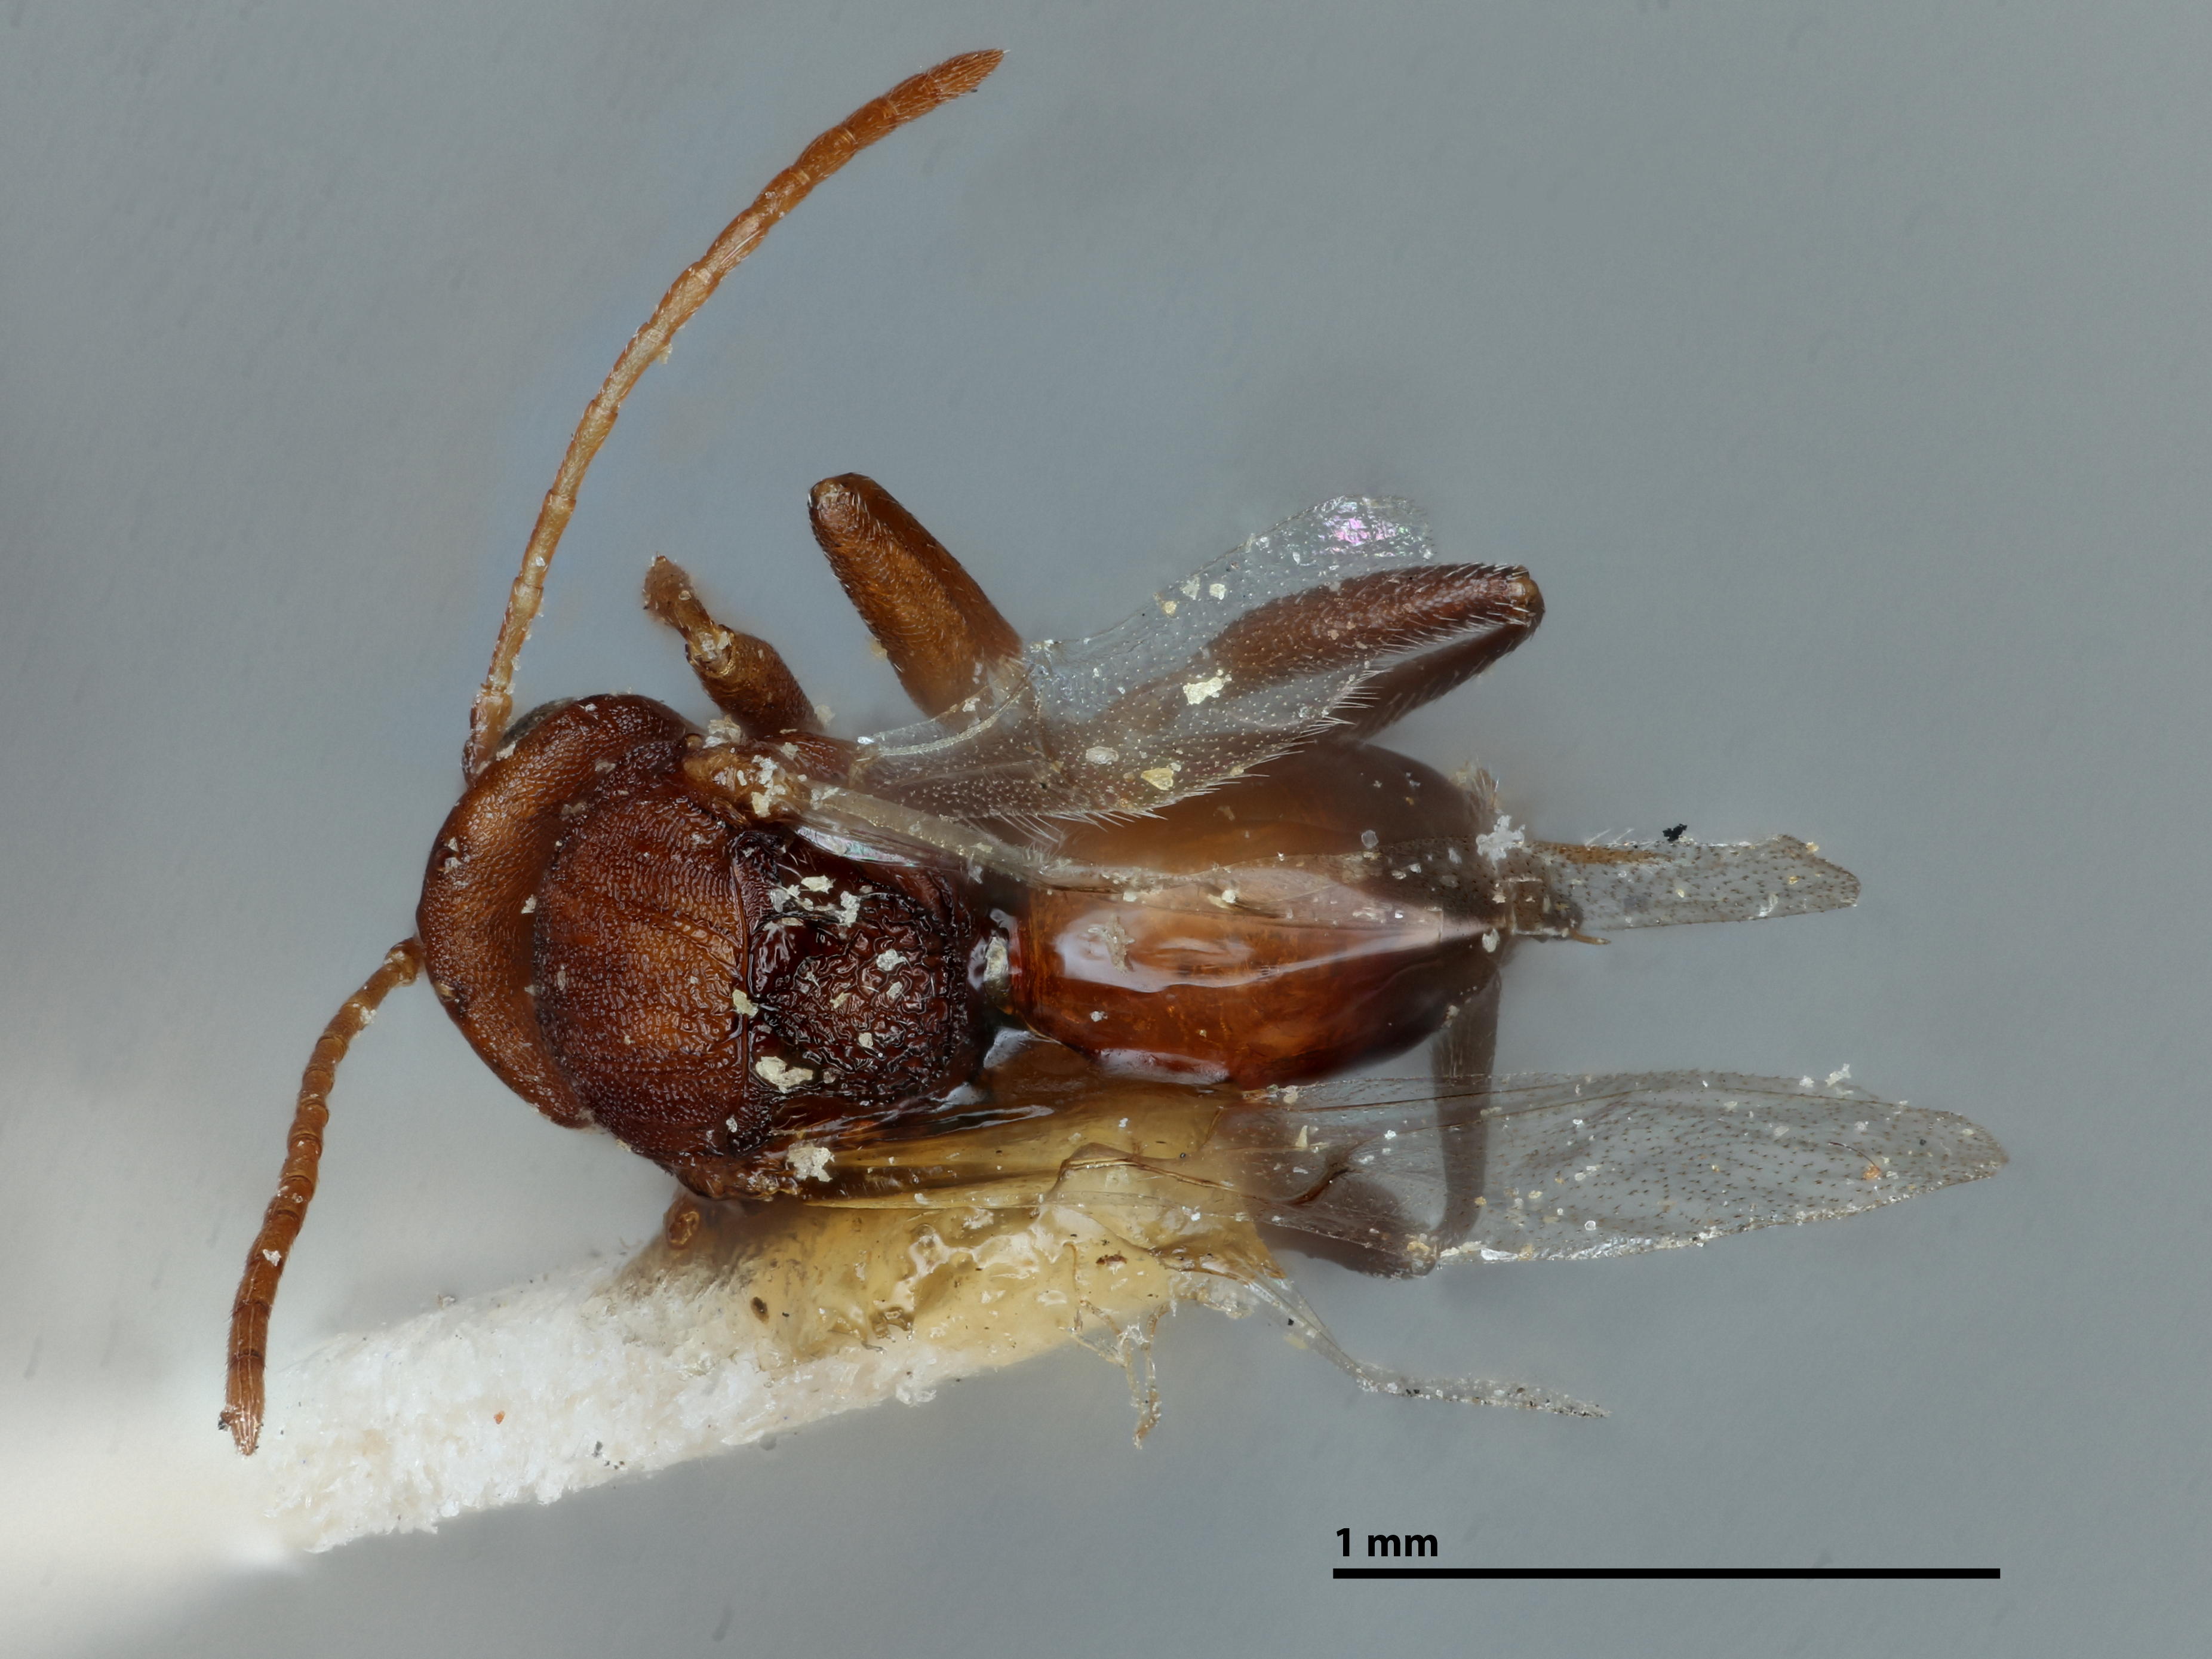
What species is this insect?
Callirhytis parva
